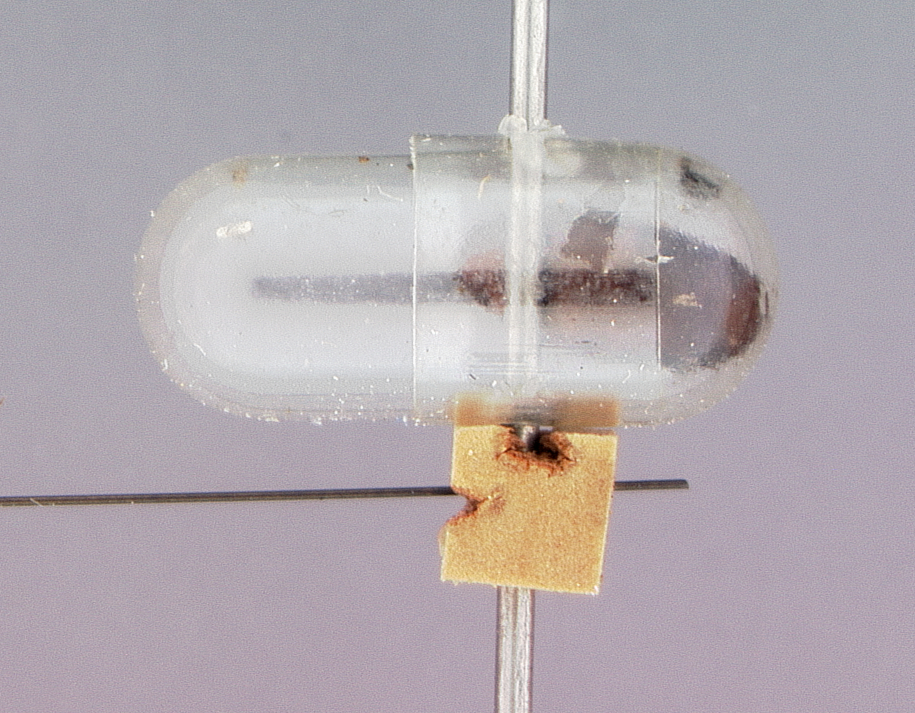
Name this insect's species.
Aphaereta ithacensis
